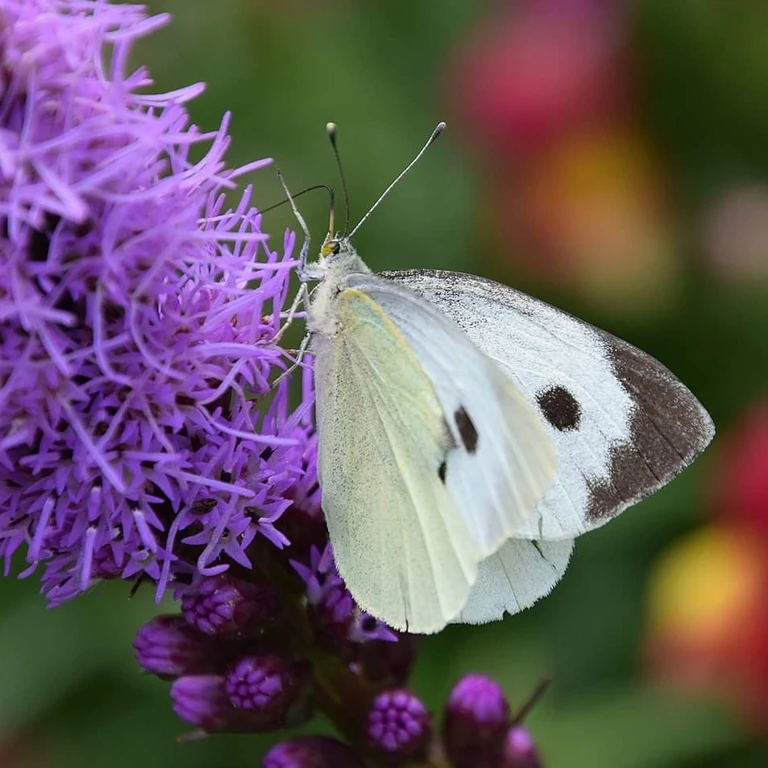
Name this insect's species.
Pieris brassicae
